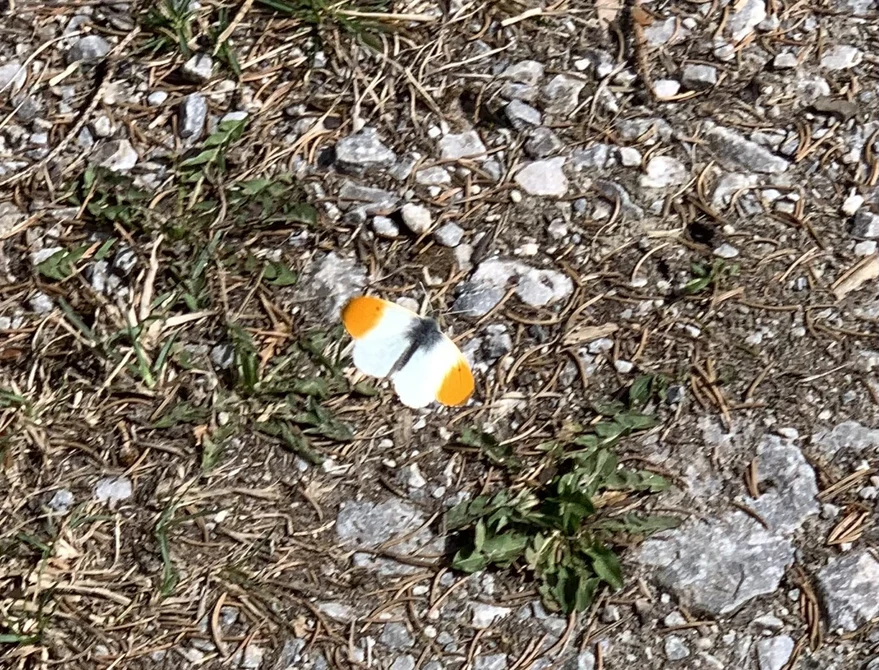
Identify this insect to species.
Anthocharis cardamines
